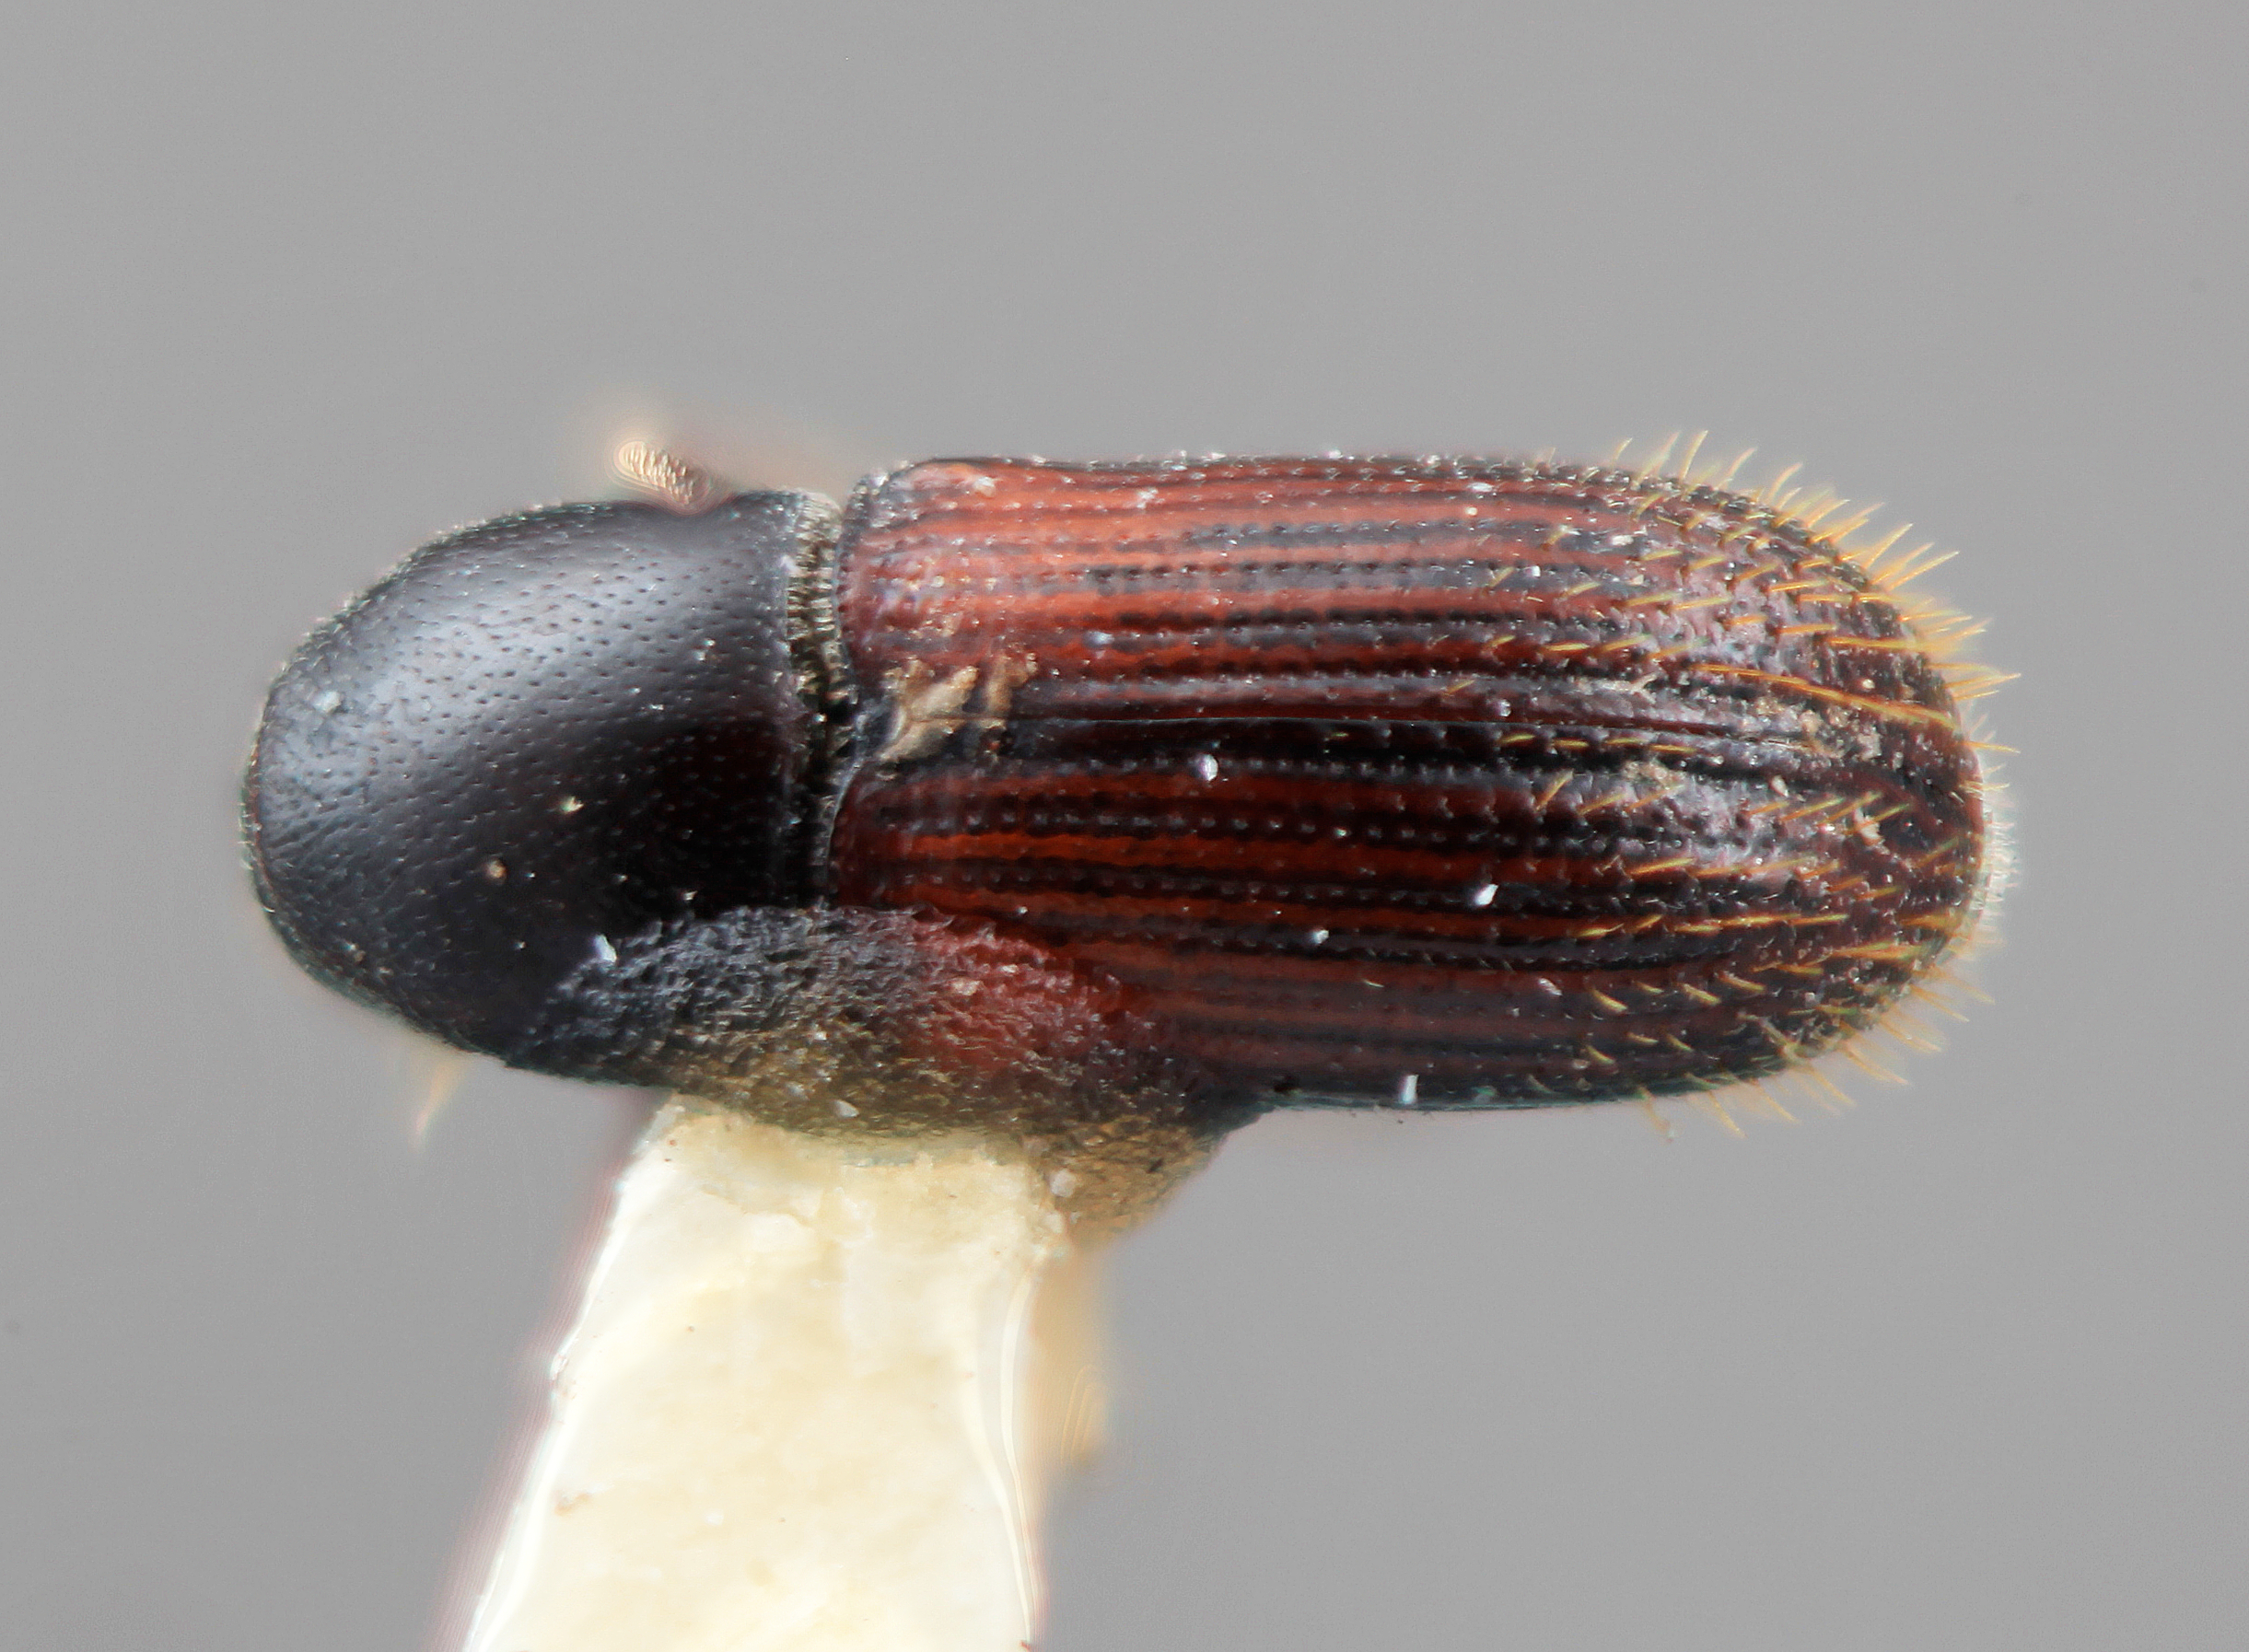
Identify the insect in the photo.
Cnesinus electinus
